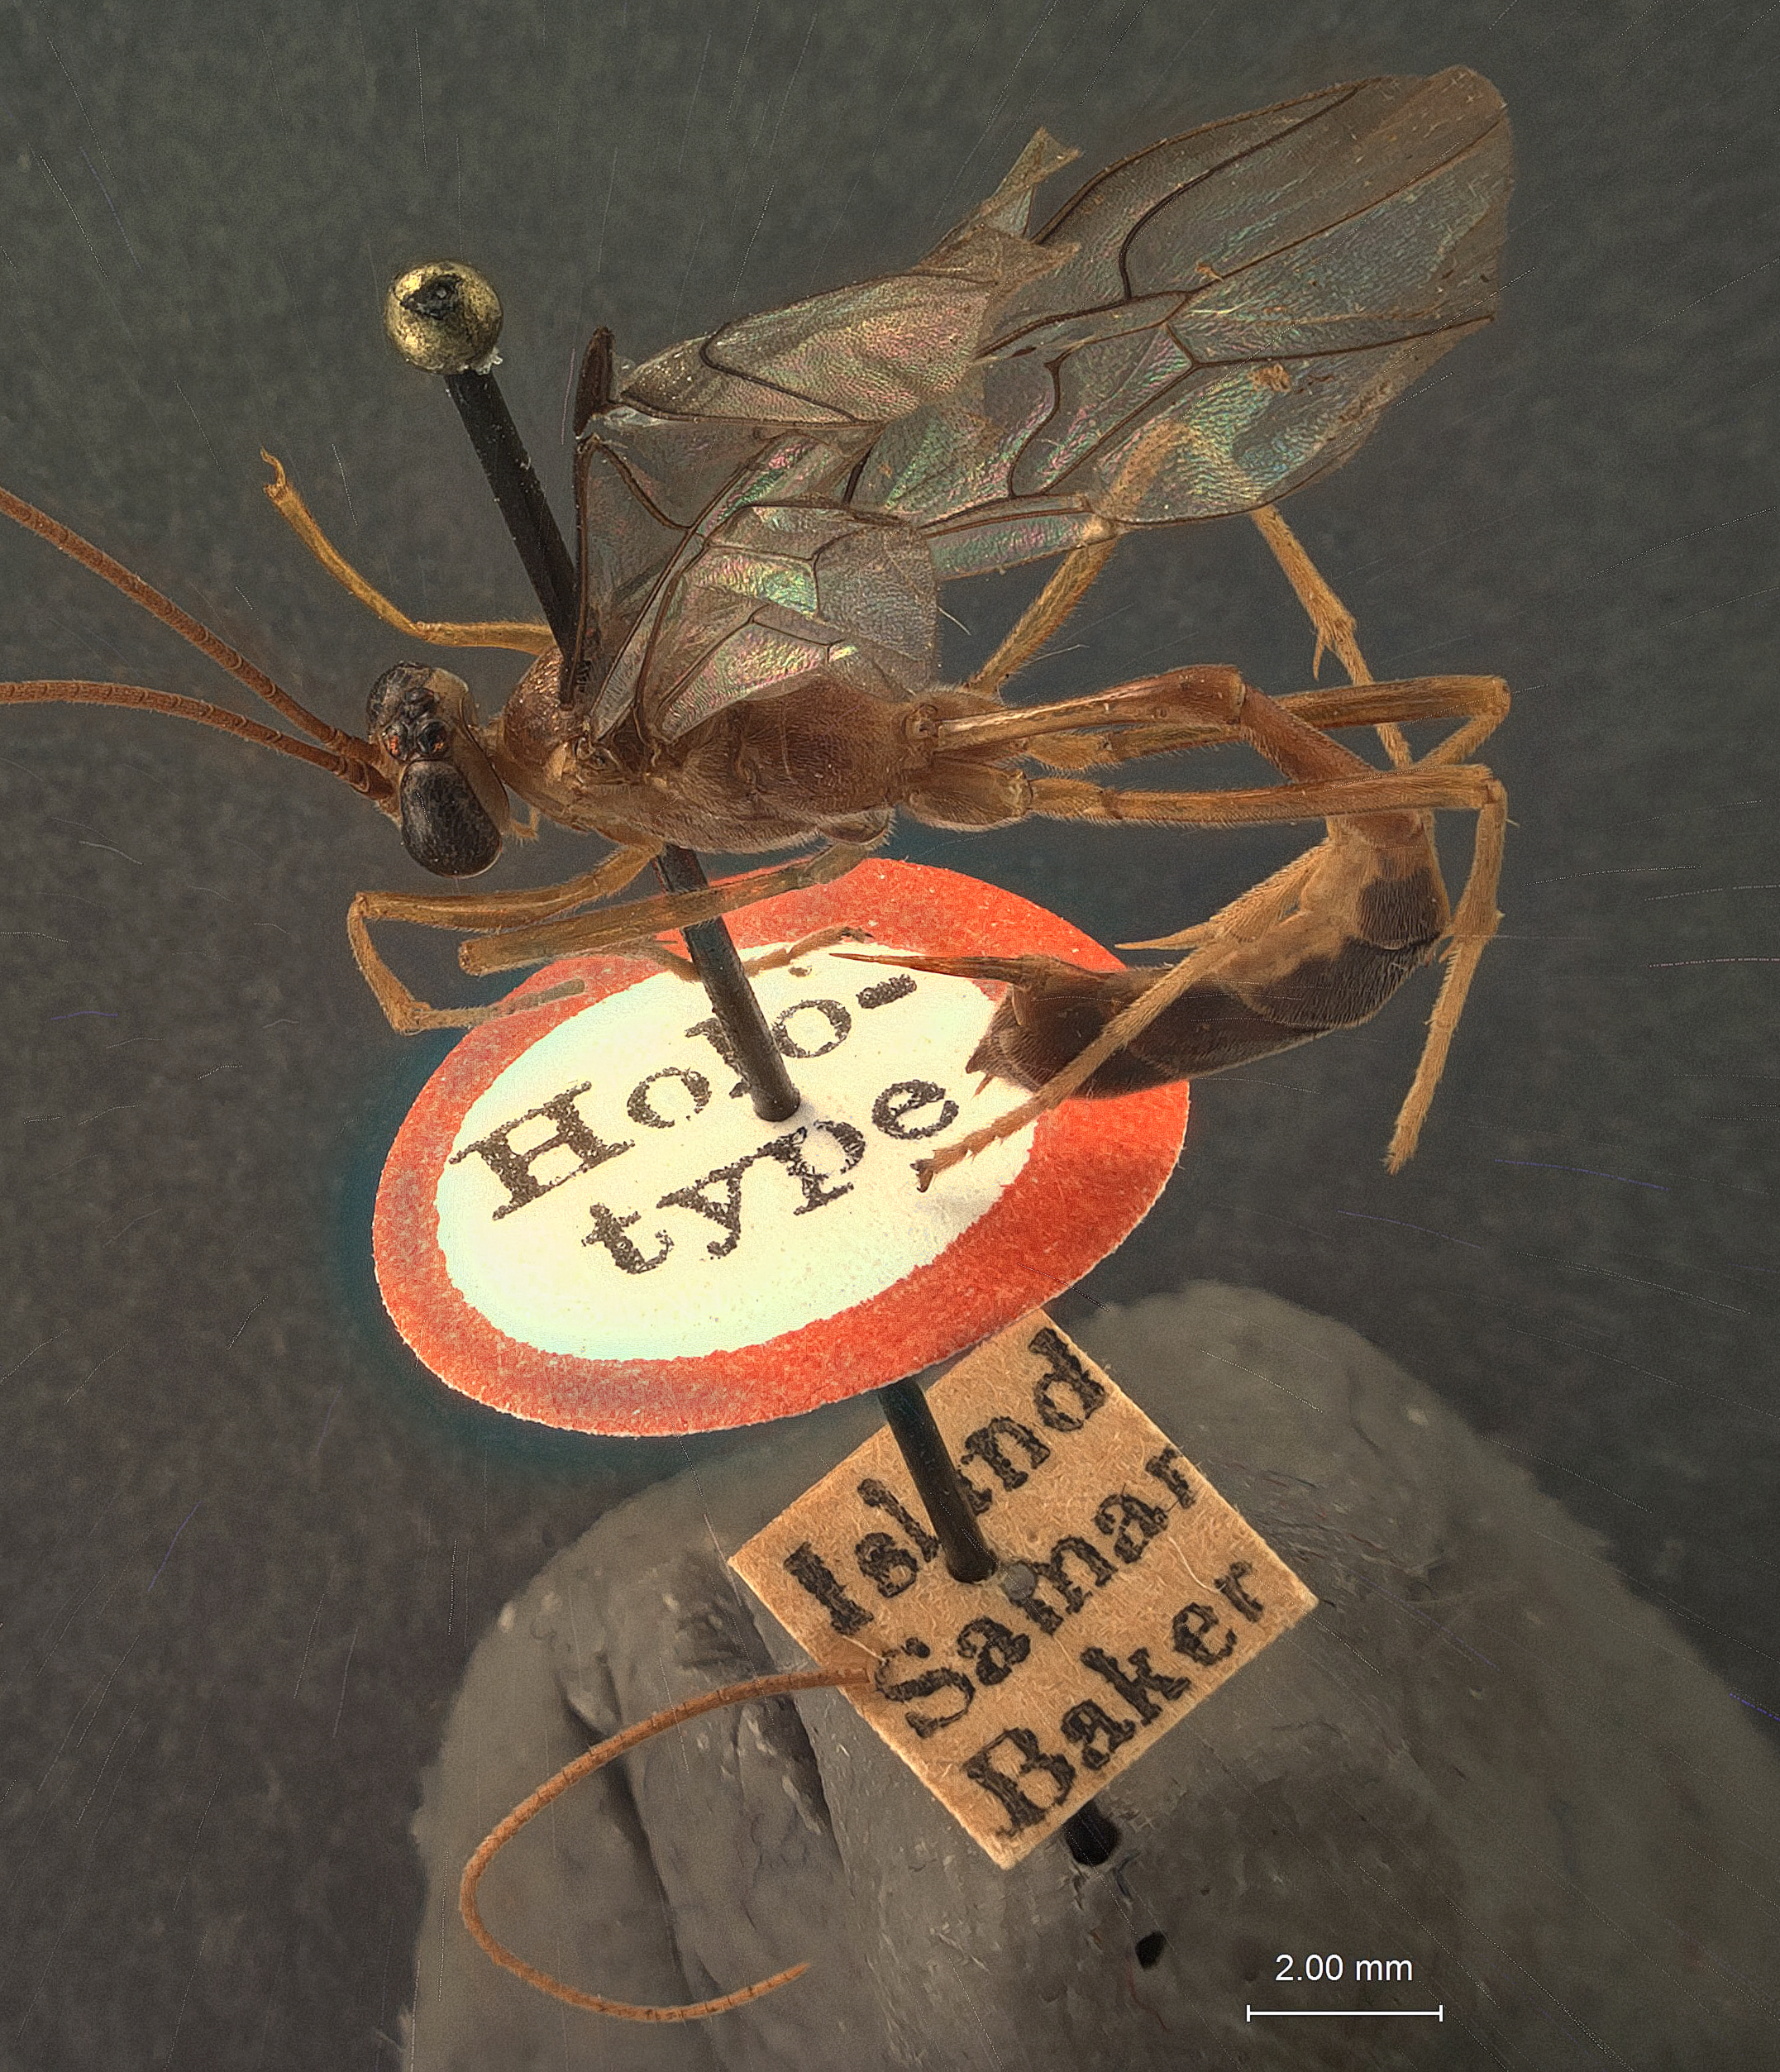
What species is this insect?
Enicospilus aylax
